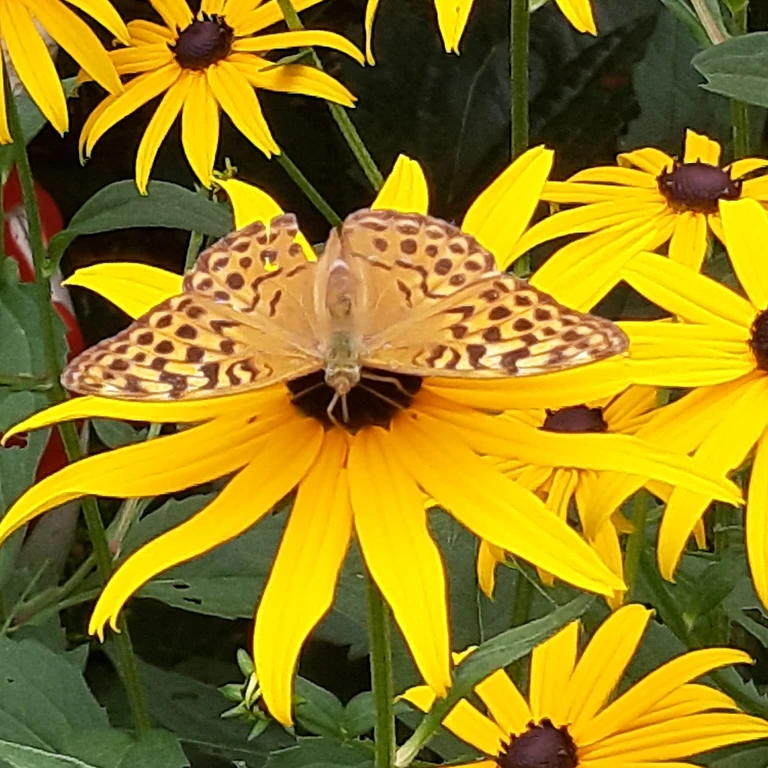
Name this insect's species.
Argynnis paphia
